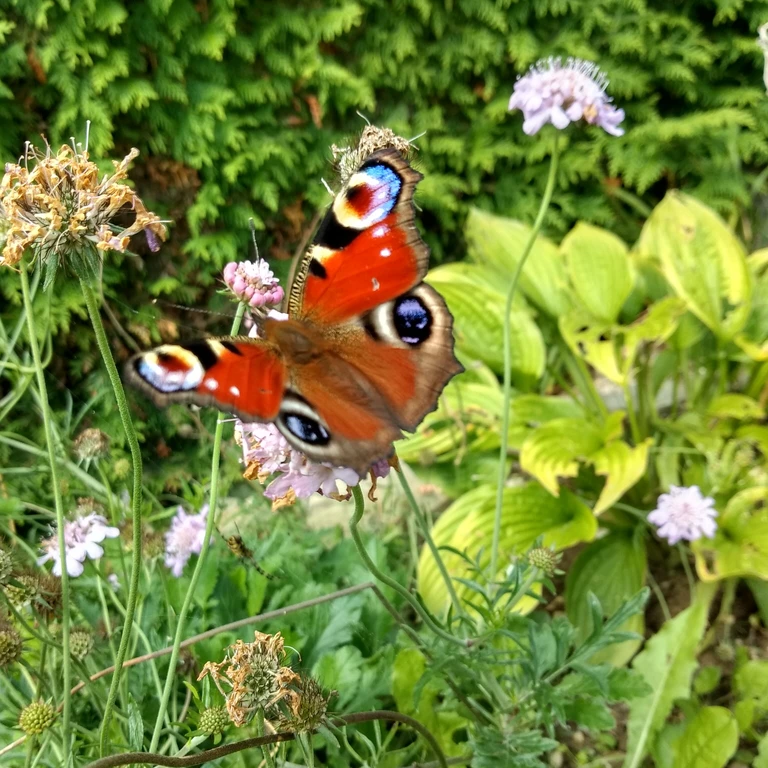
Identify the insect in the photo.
Aglais io
